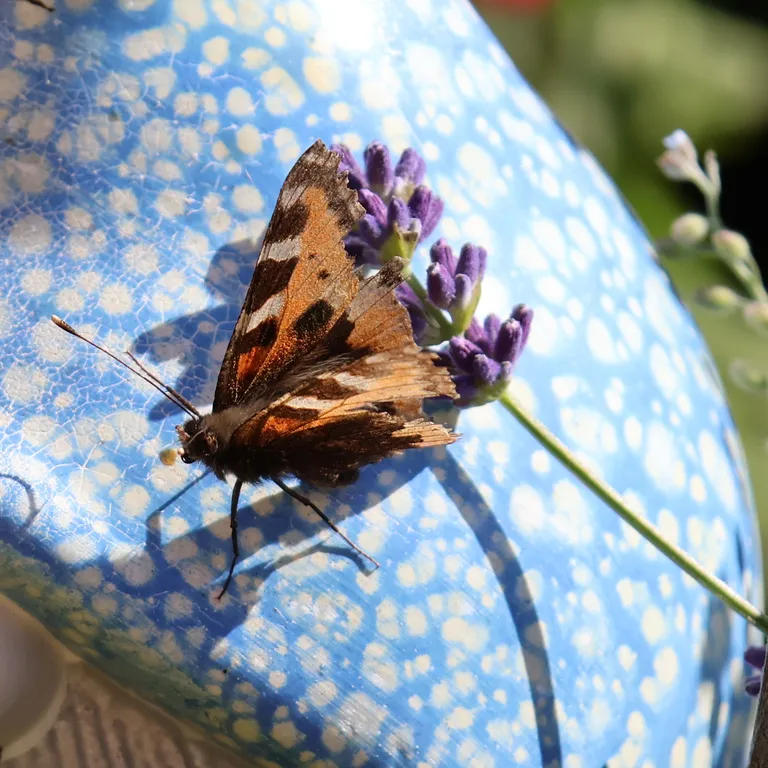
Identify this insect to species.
Aglais urticae
